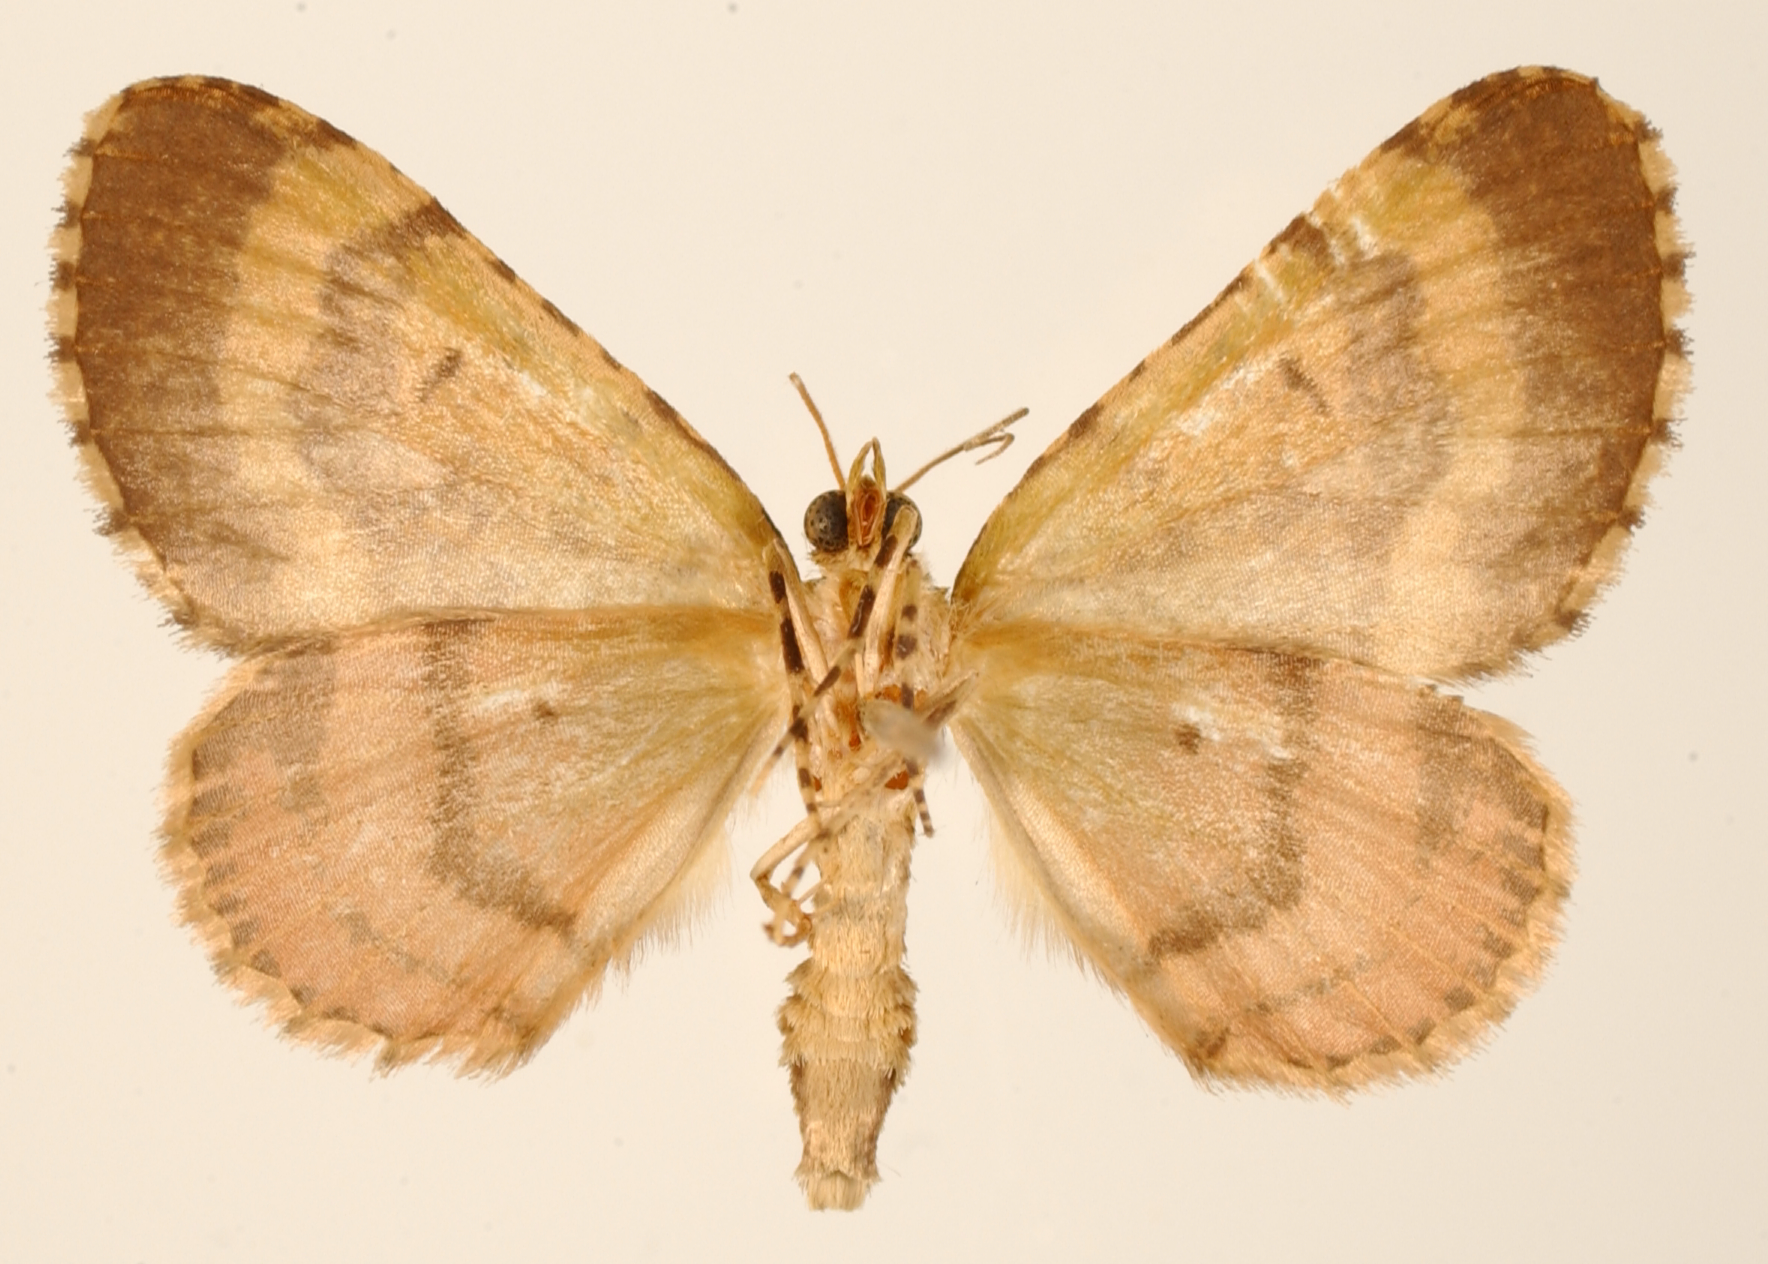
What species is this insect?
Hammaptera subrosea
